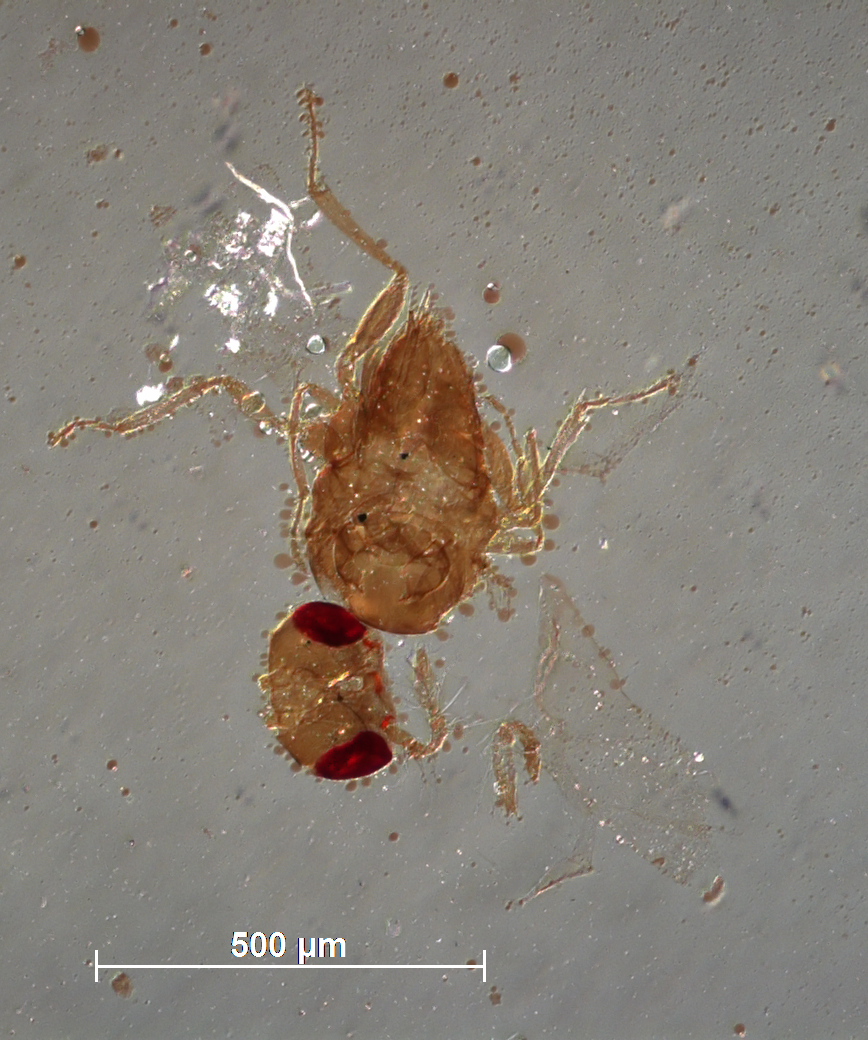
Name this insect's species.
Trichogramma japonicum
